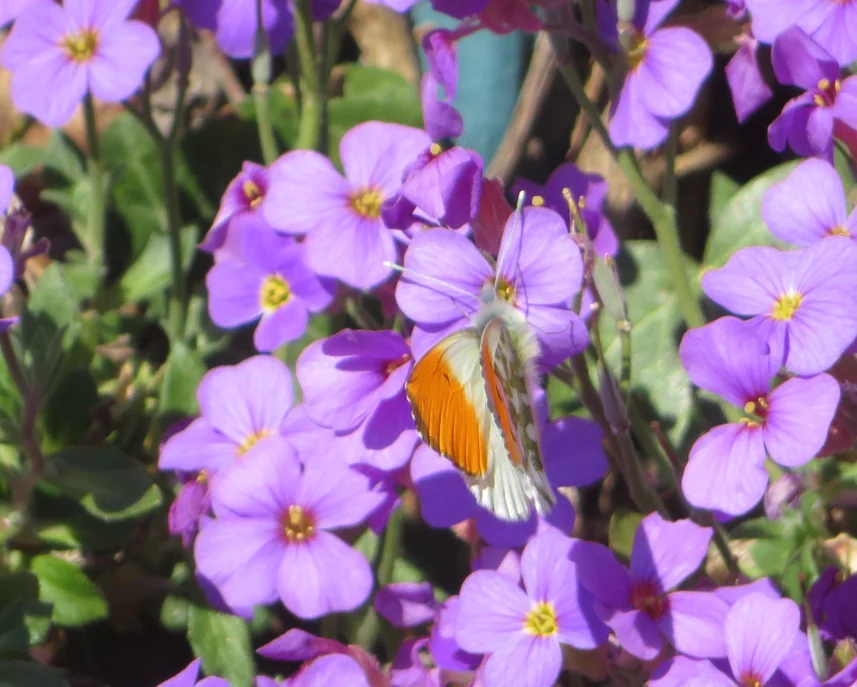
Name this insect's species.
Anthocharis cardamines
